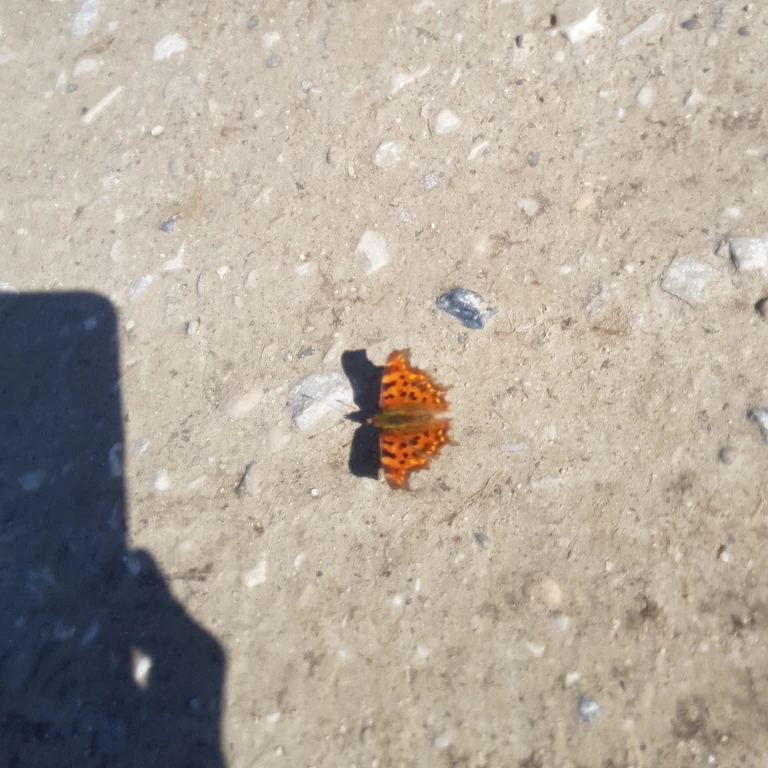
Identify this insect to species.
Polygonia c-album
